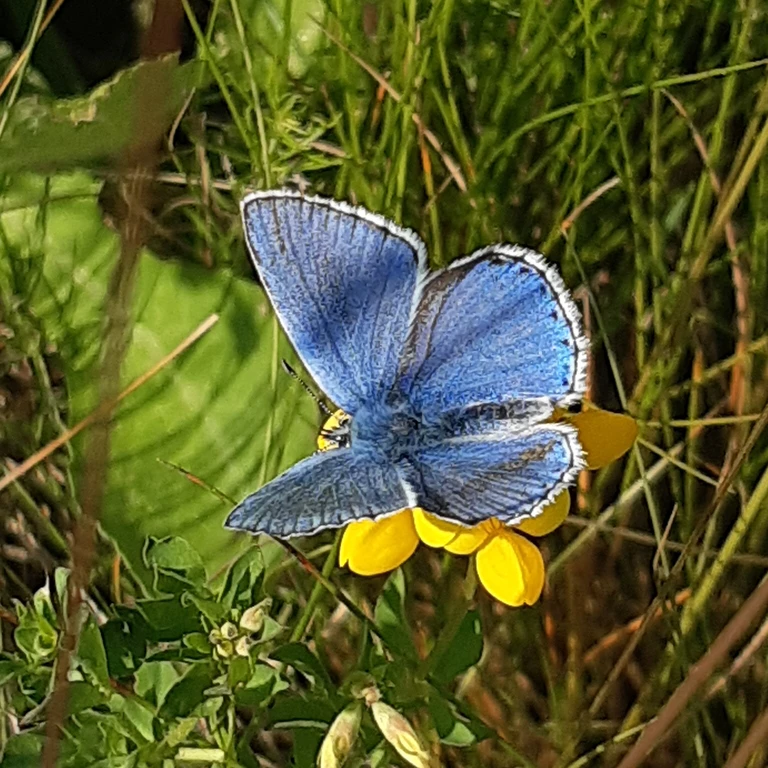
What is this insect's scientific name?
Lysandra bellargus
